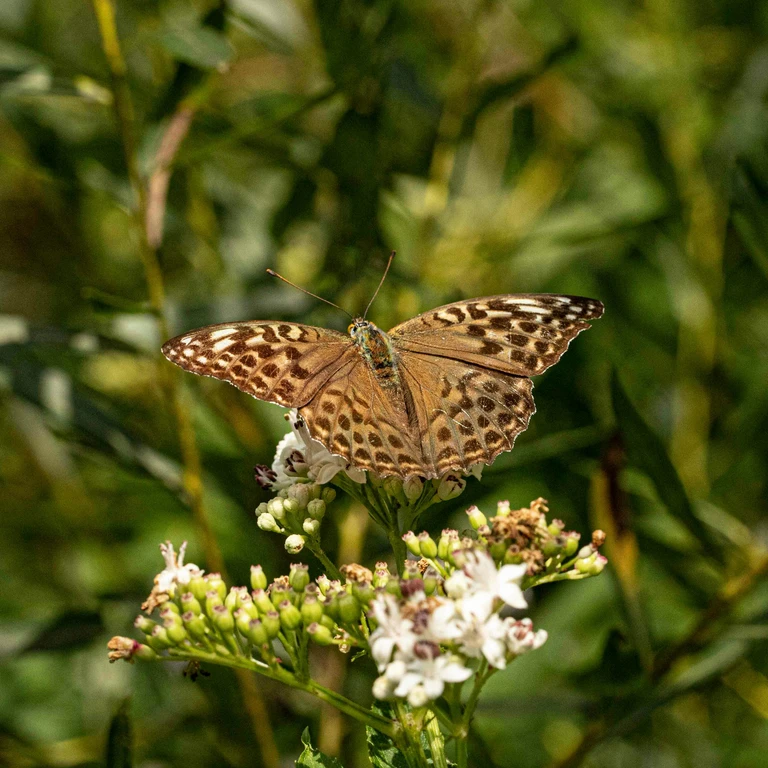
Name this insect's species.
Argynnis paphia
